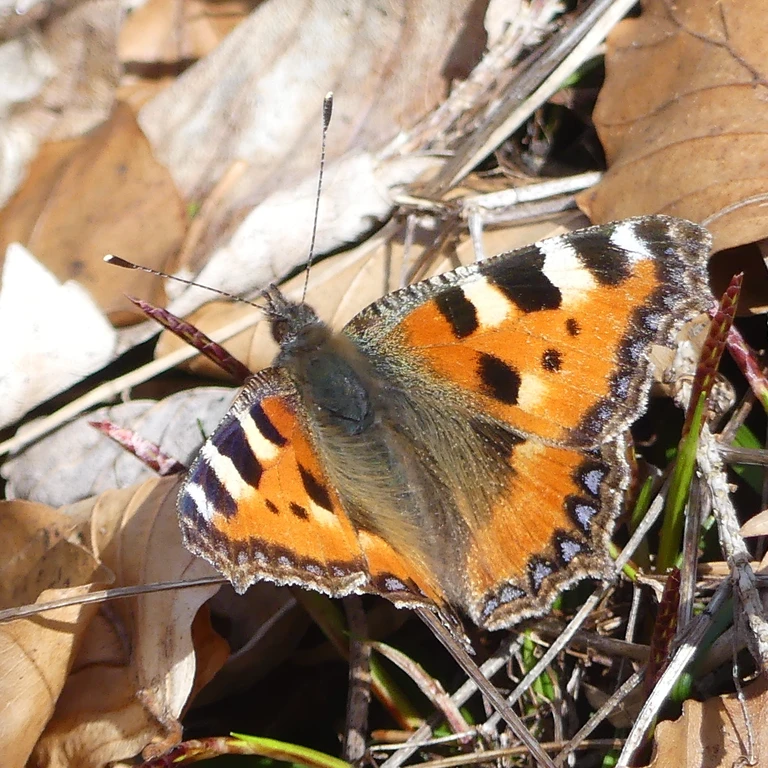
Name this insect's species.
Aglais urticae
